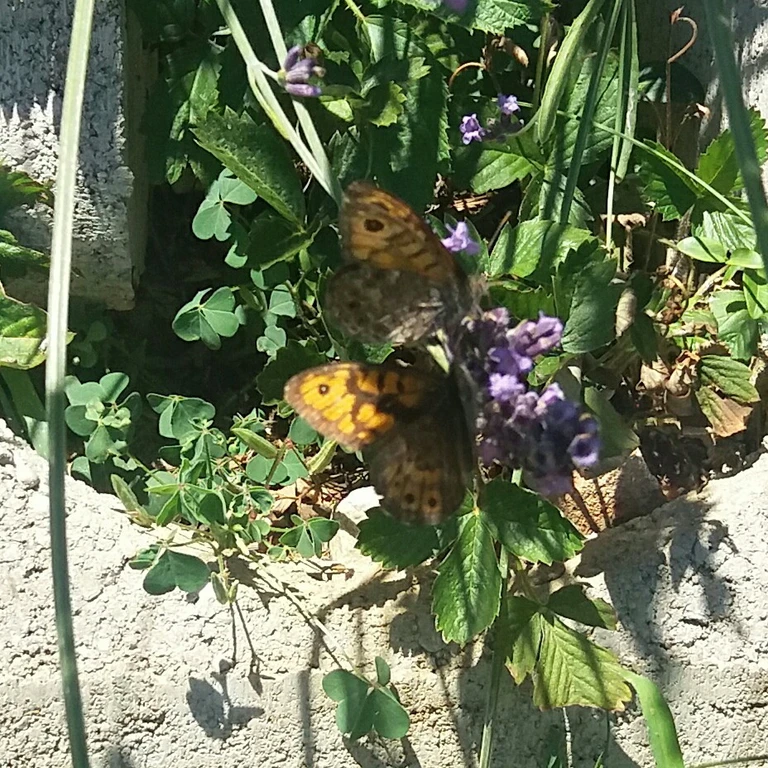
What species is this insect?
Lasiommata megera (also Pararge megera)
